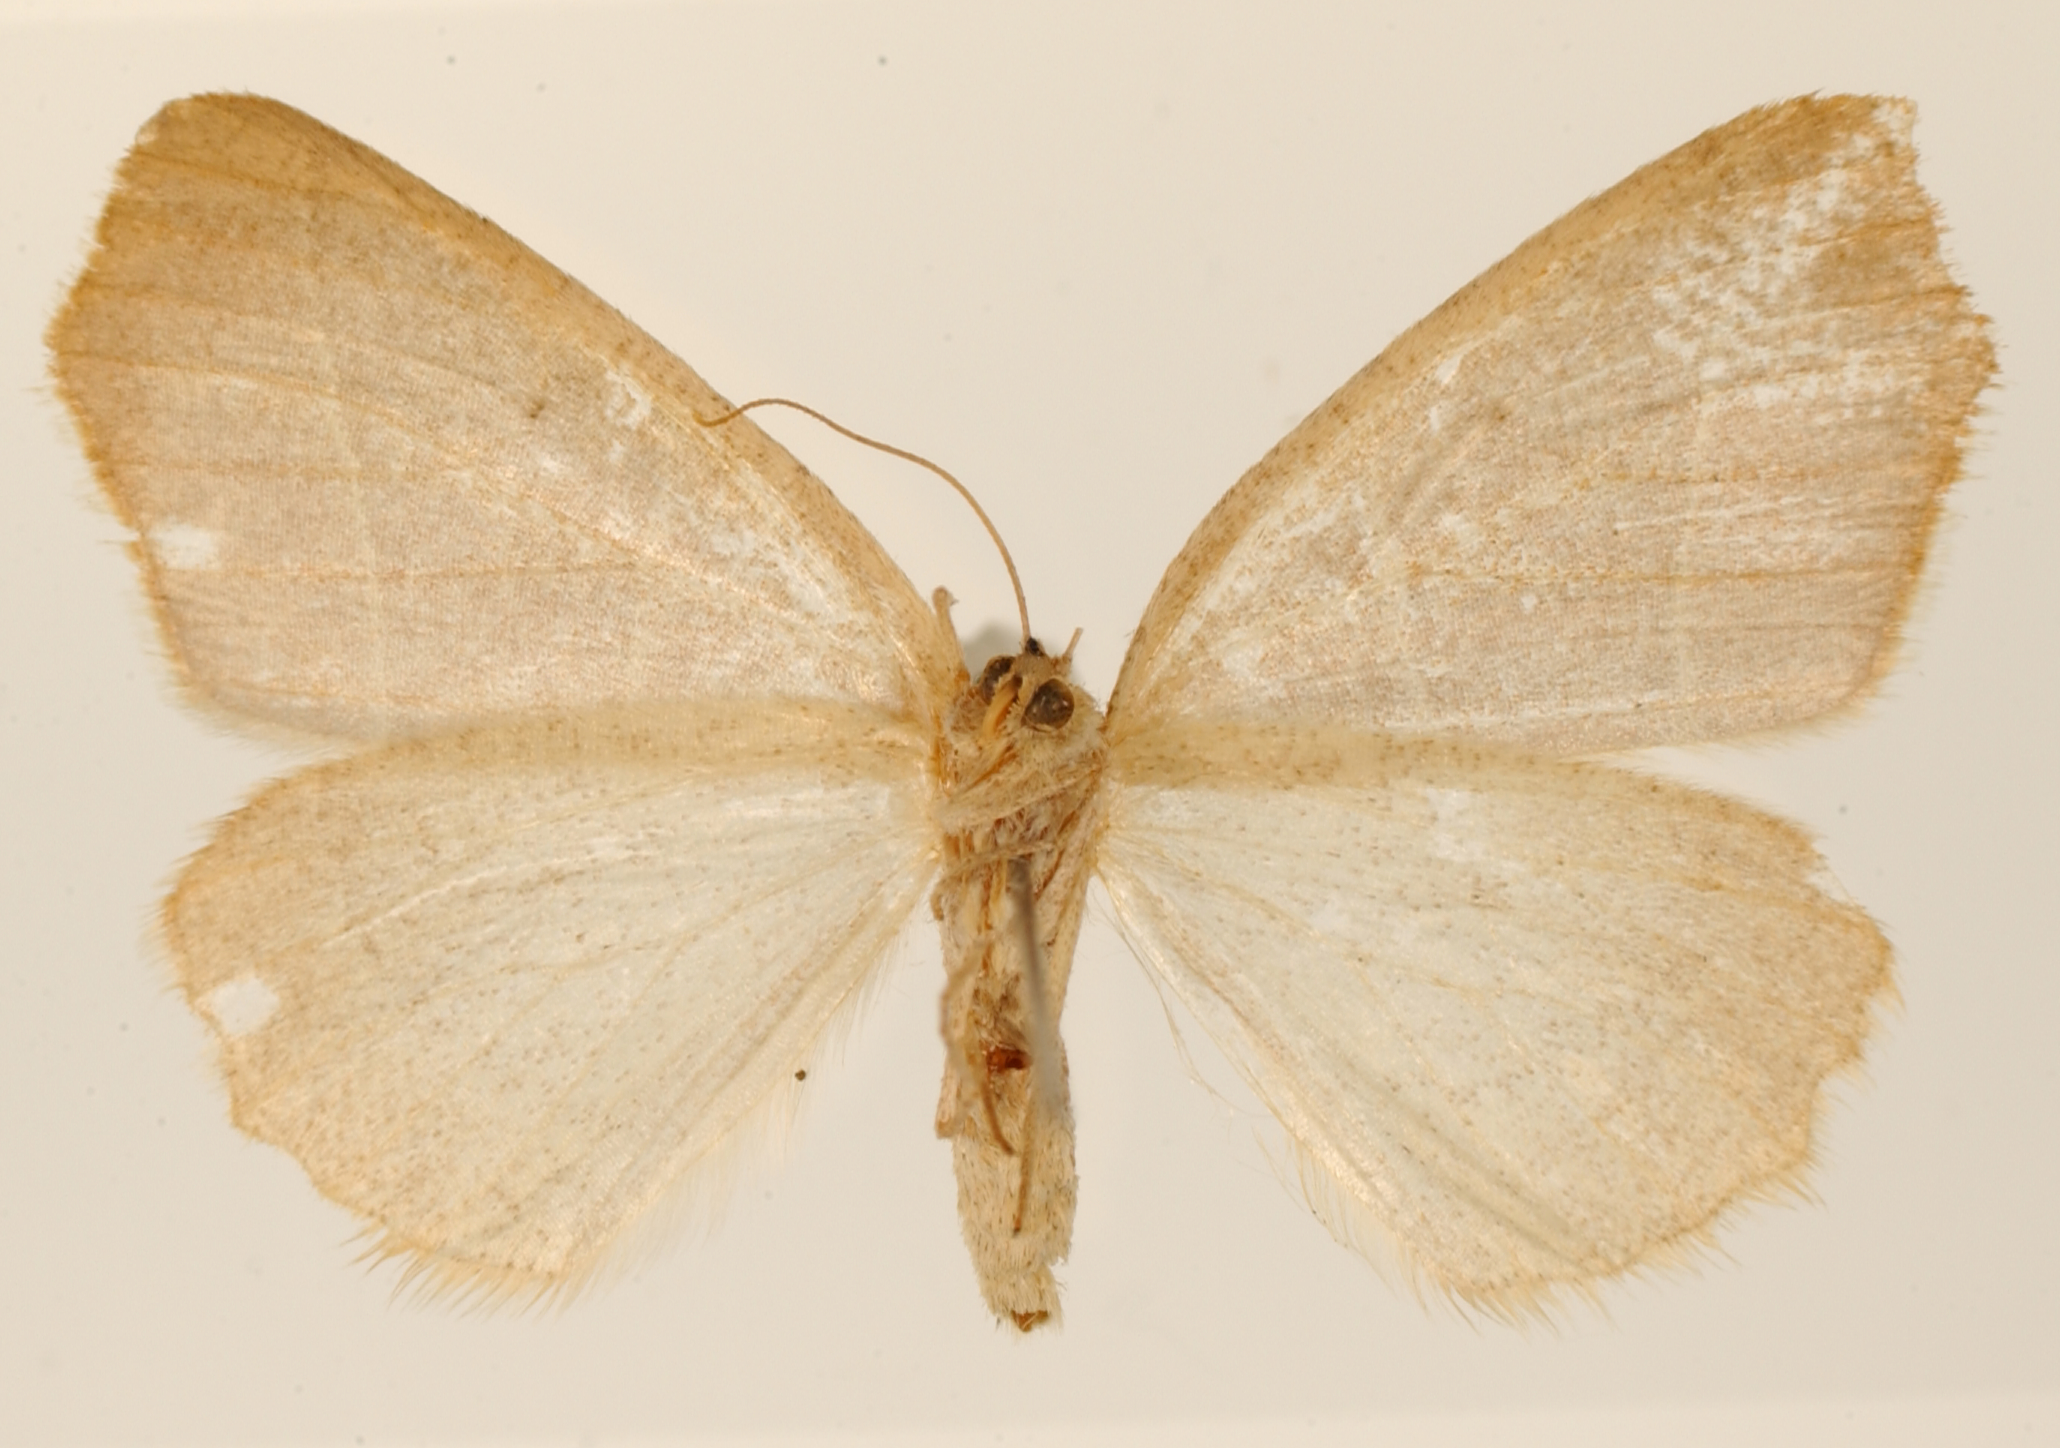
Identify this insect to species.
Lychnosea reversaria
